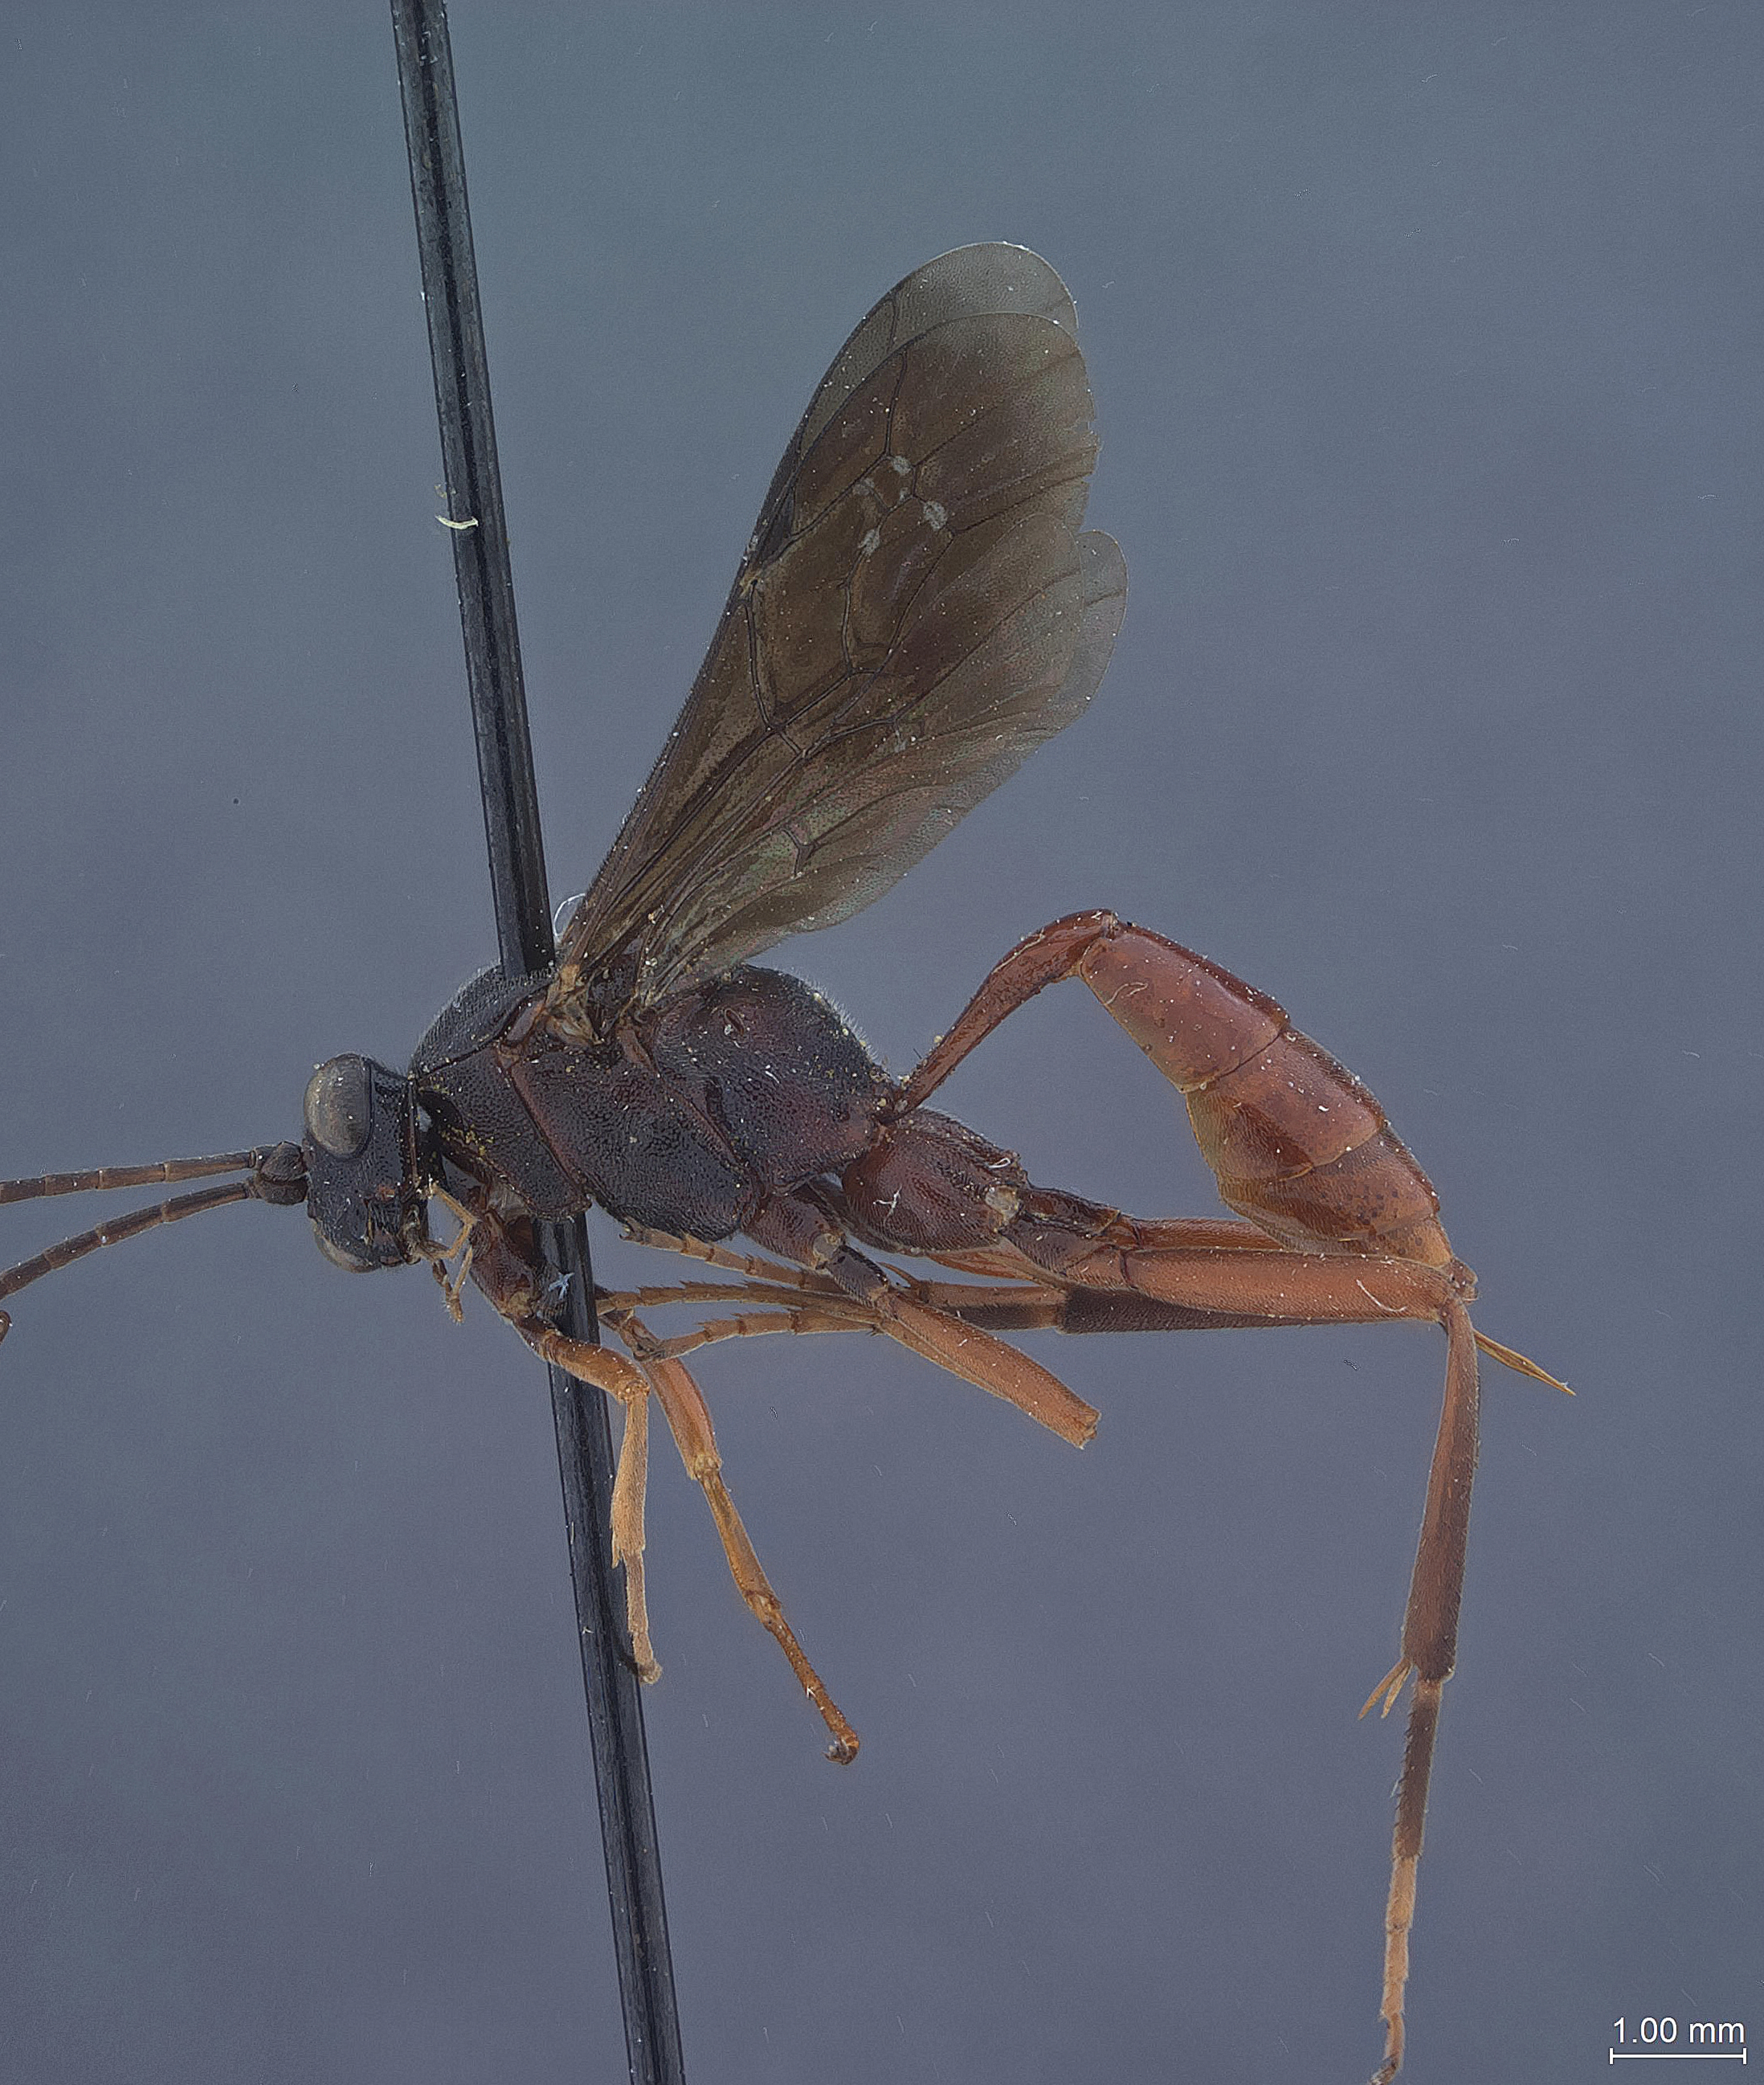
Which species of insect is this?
Trychosis reflexa
